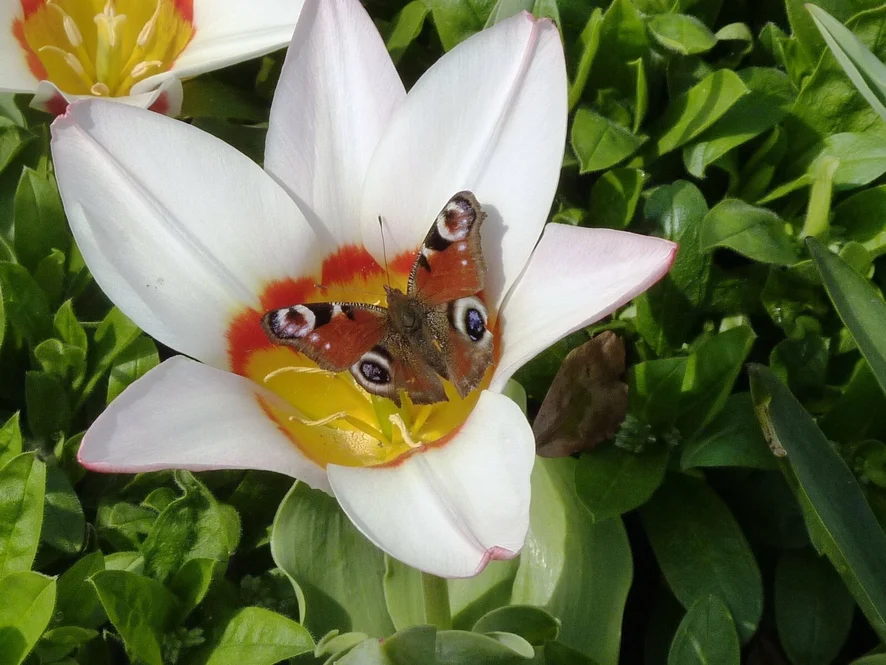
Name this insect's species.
Aglais io
